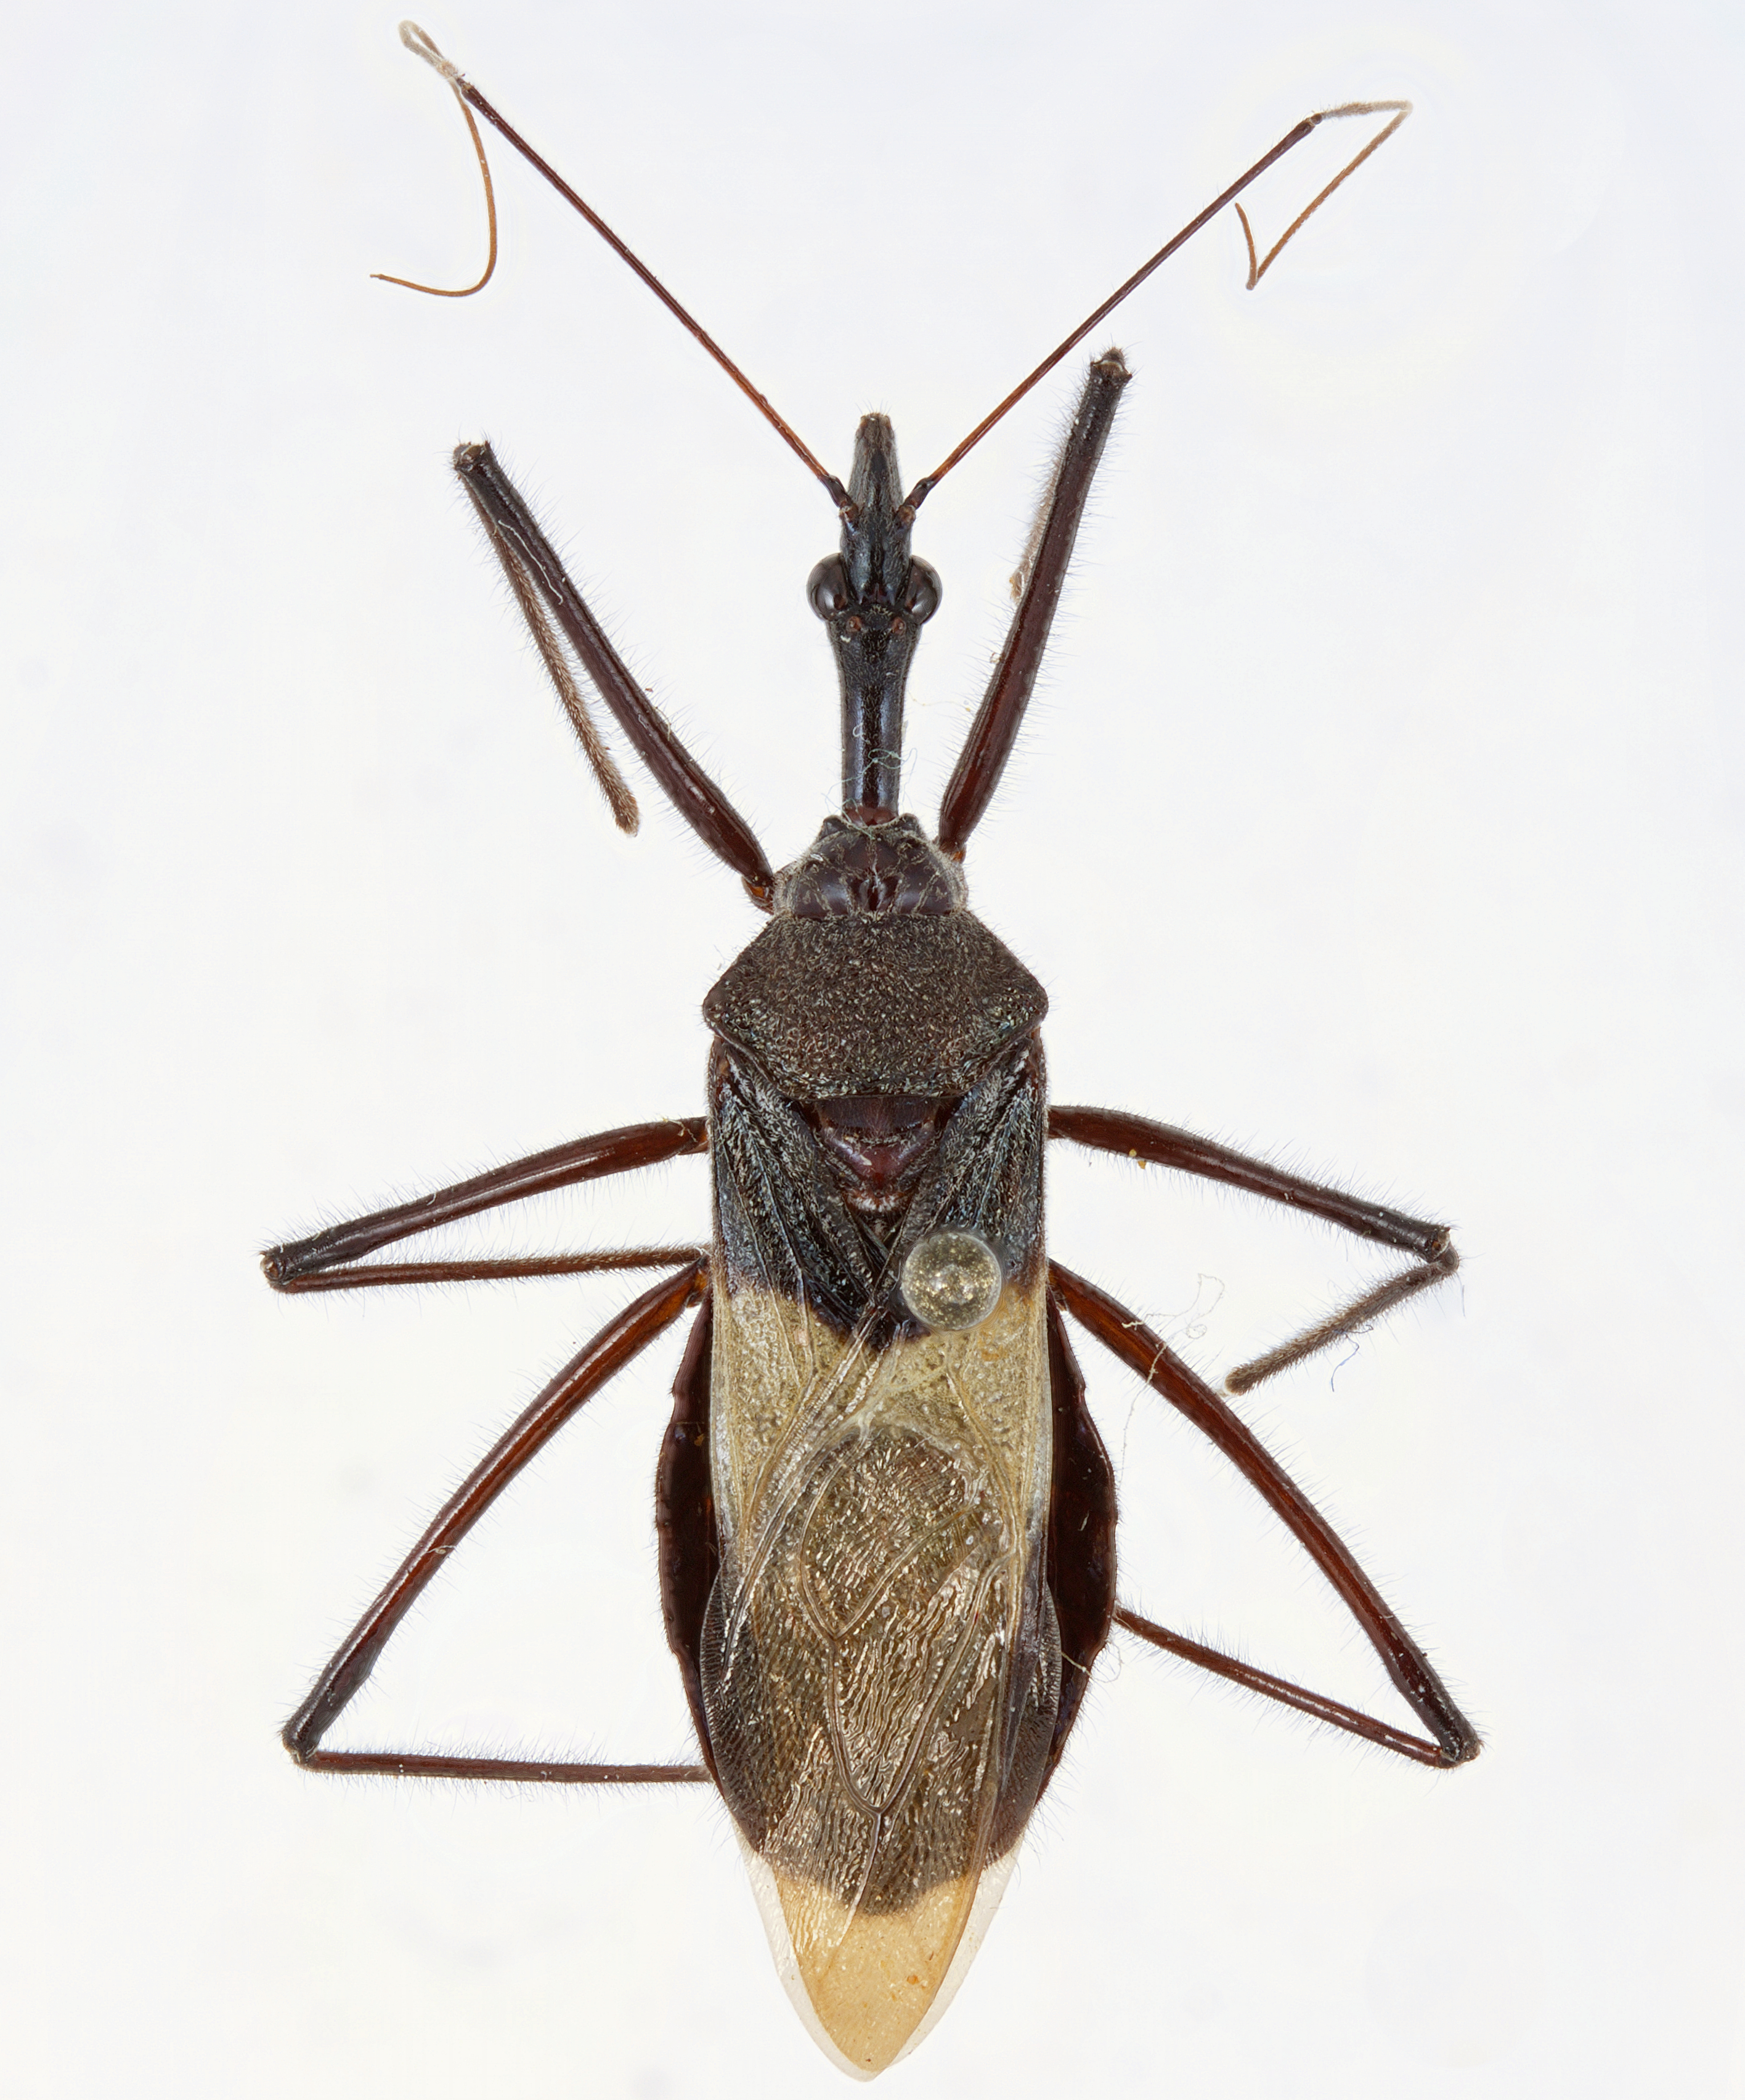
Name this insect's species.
Sycanus collaris
